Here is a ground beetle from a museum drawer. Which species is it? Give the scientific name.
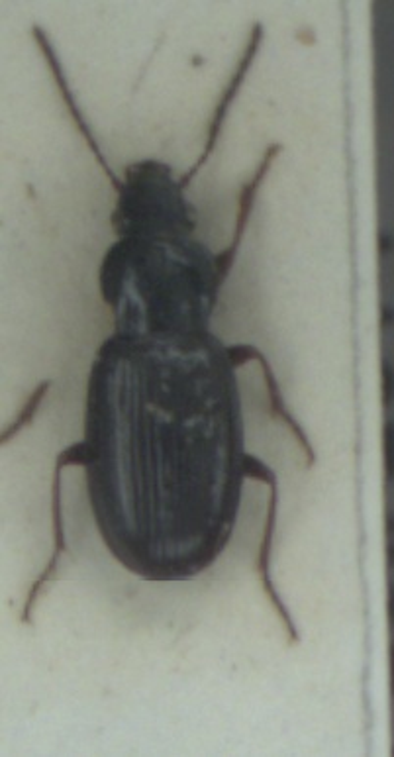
Pterostichus strenuus
